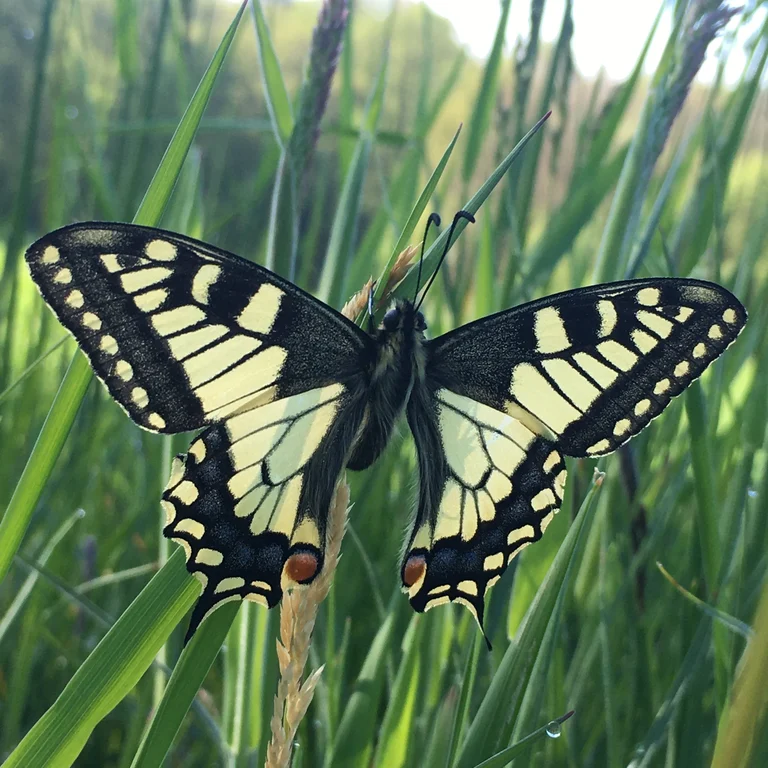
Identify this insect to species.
Papilio machaon
